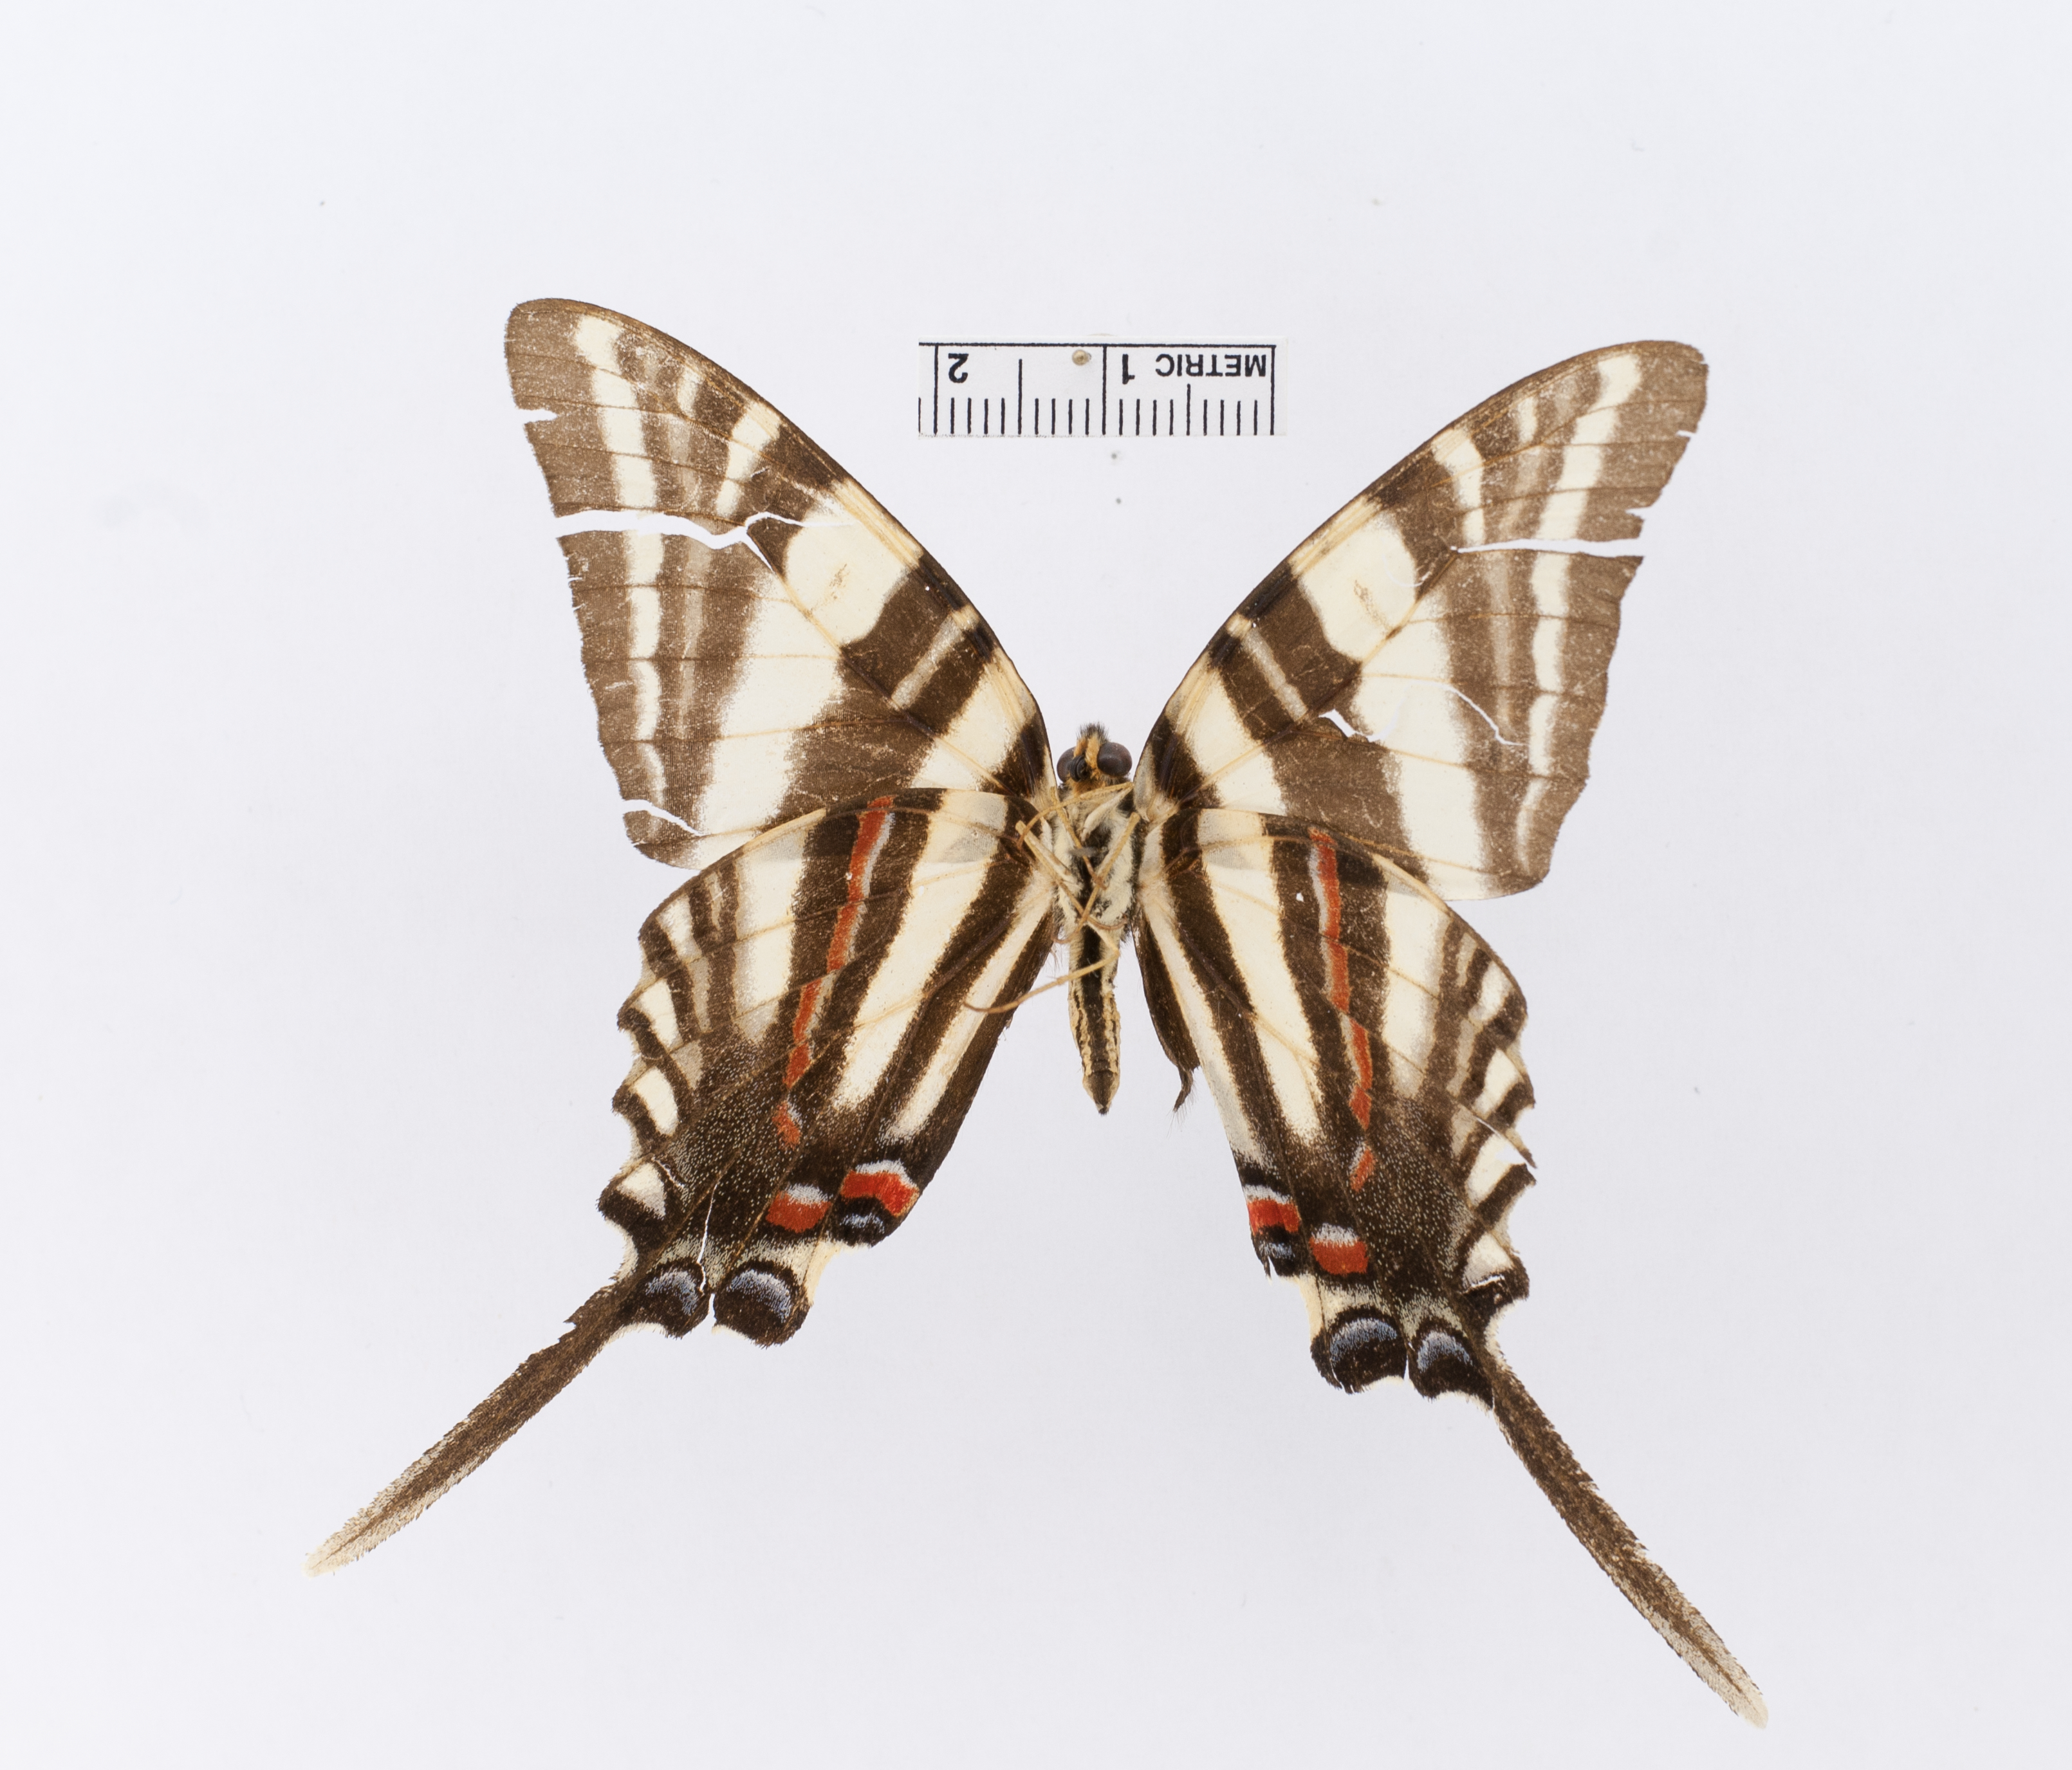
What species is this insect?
Papilio marcellus (also Iphiclides marcellus)
